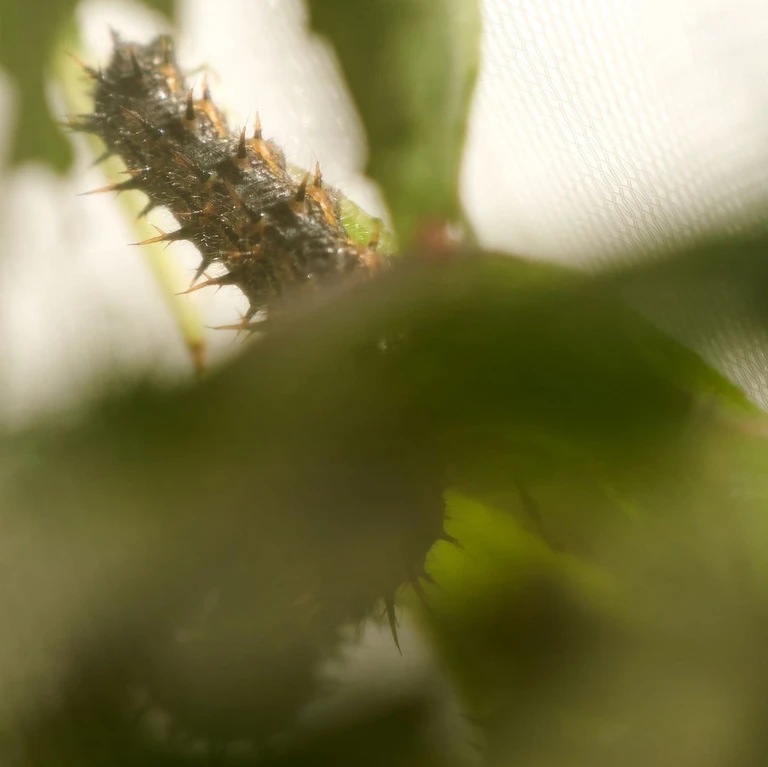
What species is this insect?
Nymphalis polychloros
